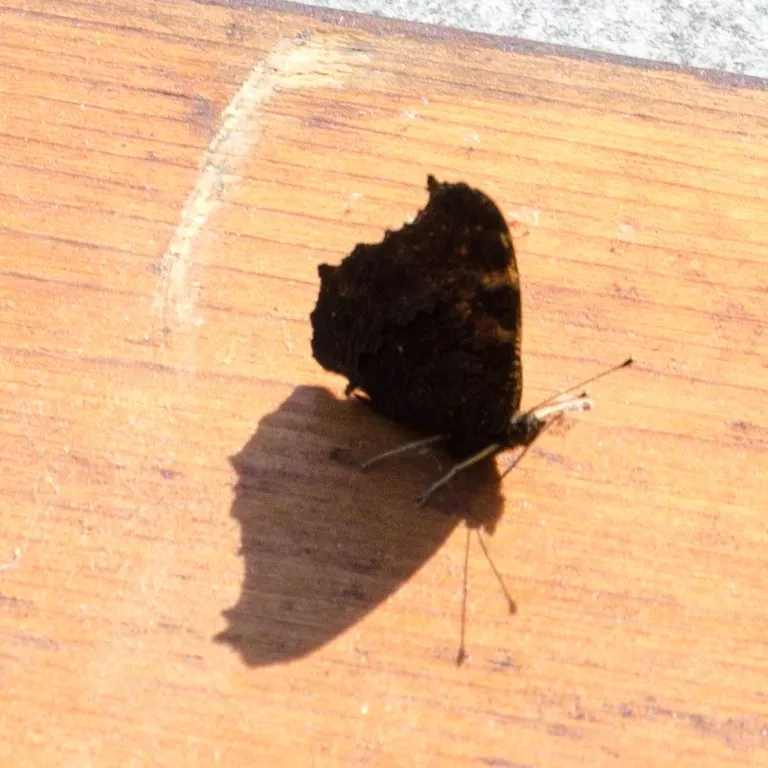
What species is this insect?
Aglais io
